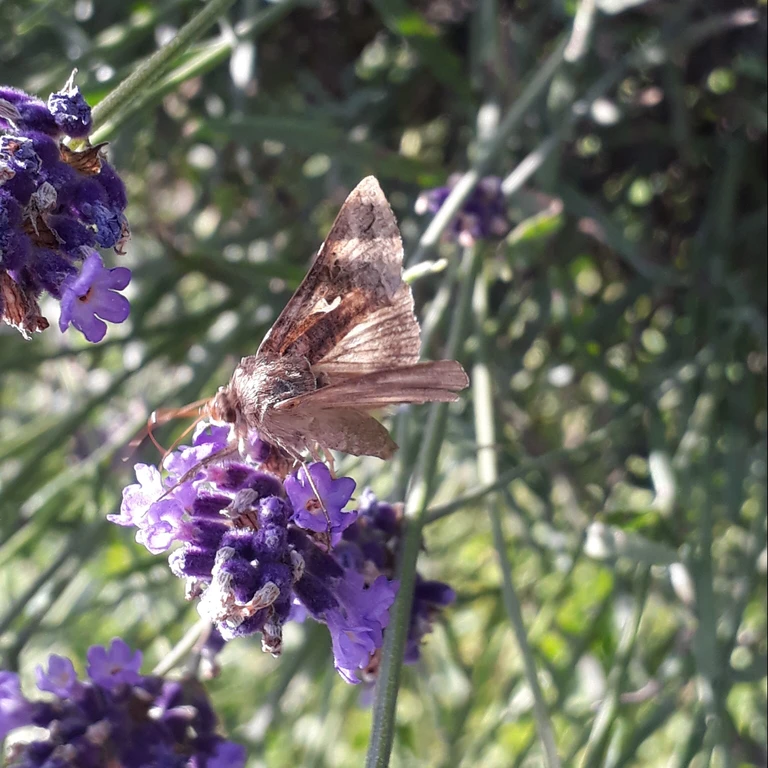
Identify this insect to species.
Autographa gamma
